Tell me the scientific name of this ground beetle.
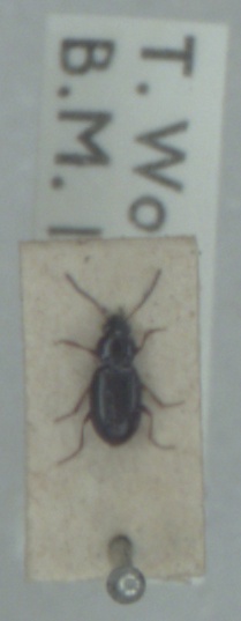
Bembidion obtusum
